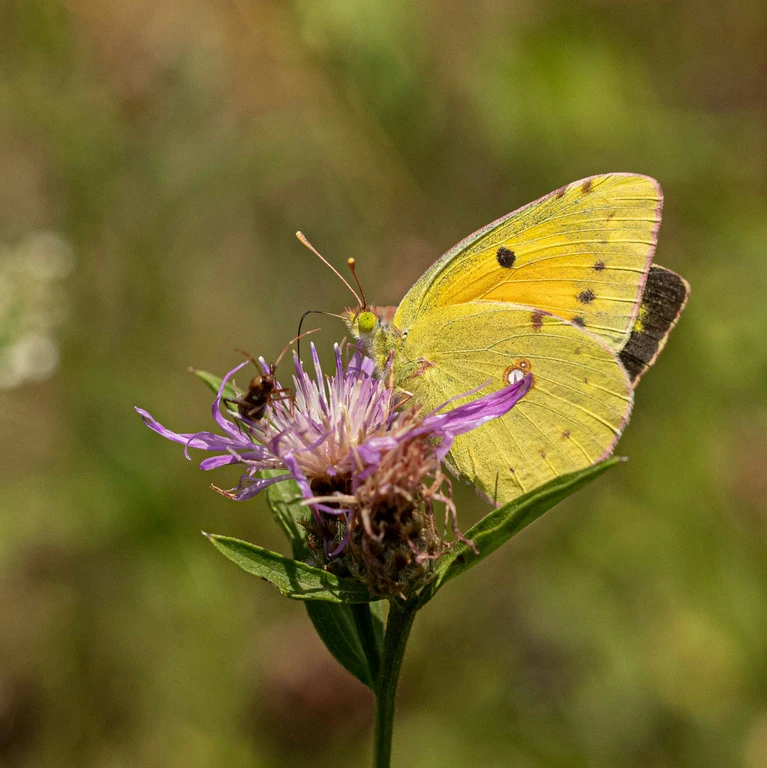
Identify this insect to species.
Colias croceus
